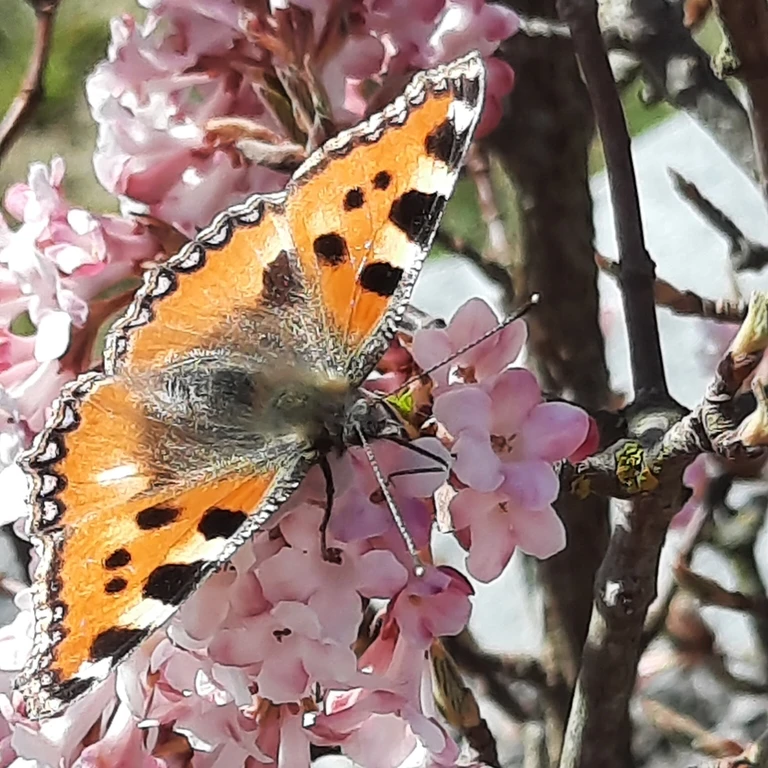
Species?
Aglais urticae
